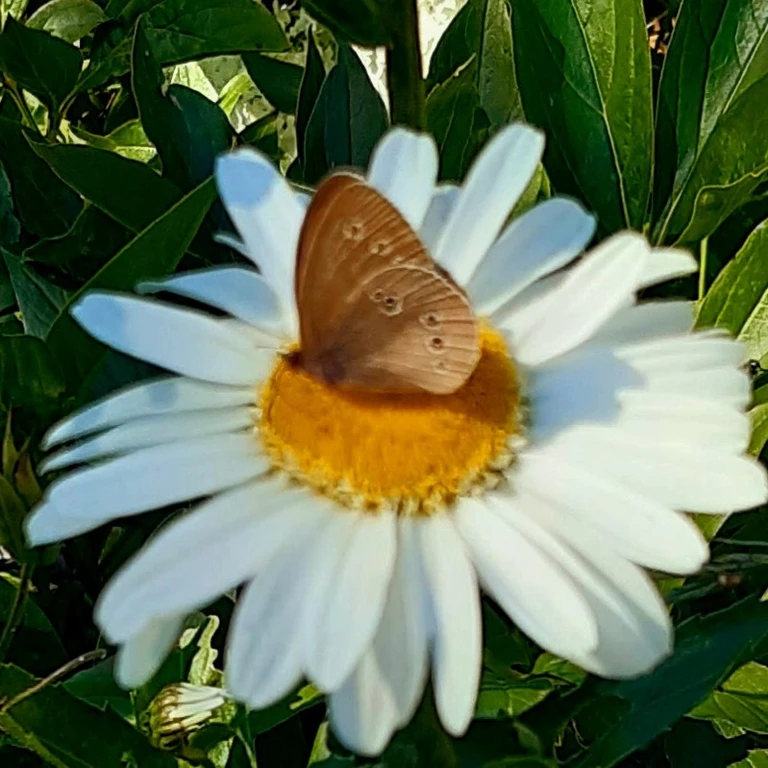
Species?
Aphantopus hyperantus
